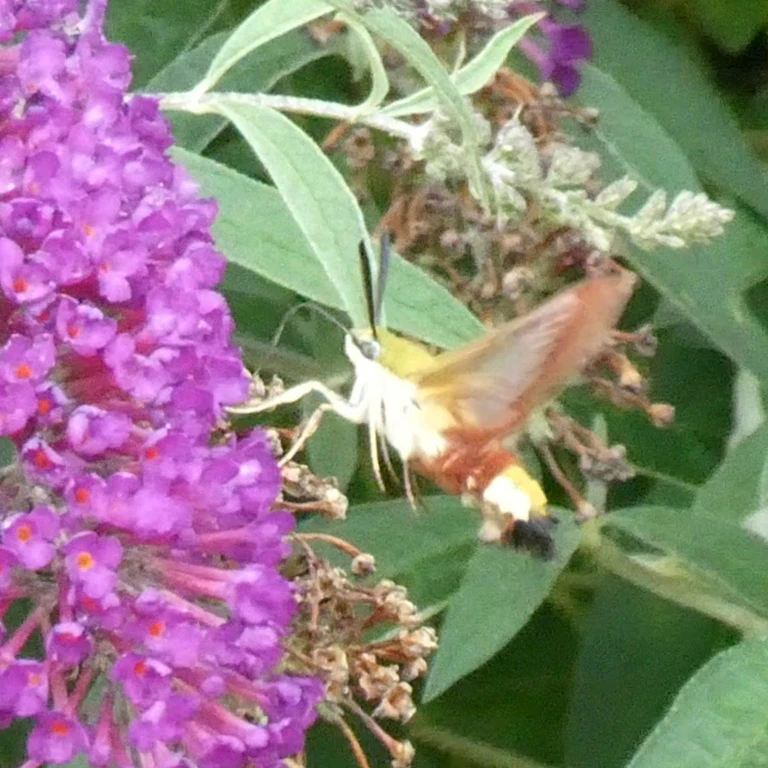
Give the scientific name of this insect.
Hemaris fuciformis
